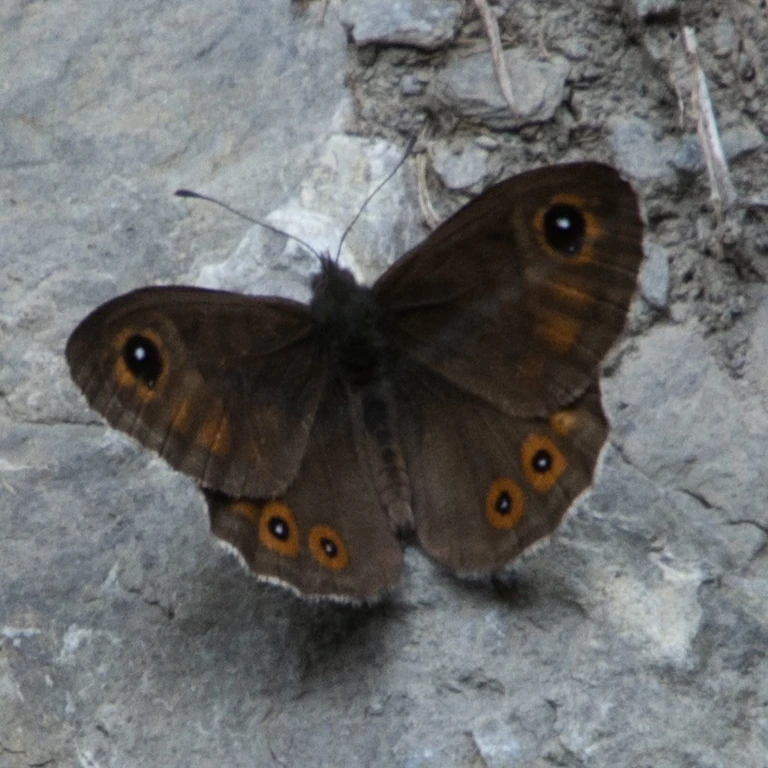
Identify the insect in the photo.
Lasiommata maera (also Pararge maera)
